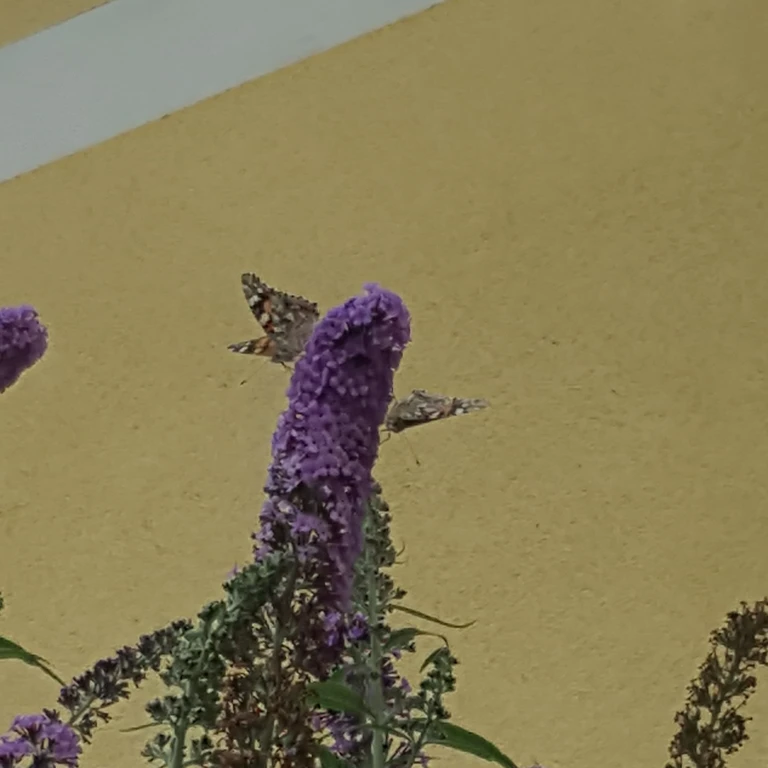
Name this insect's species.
Vanessa cardui
